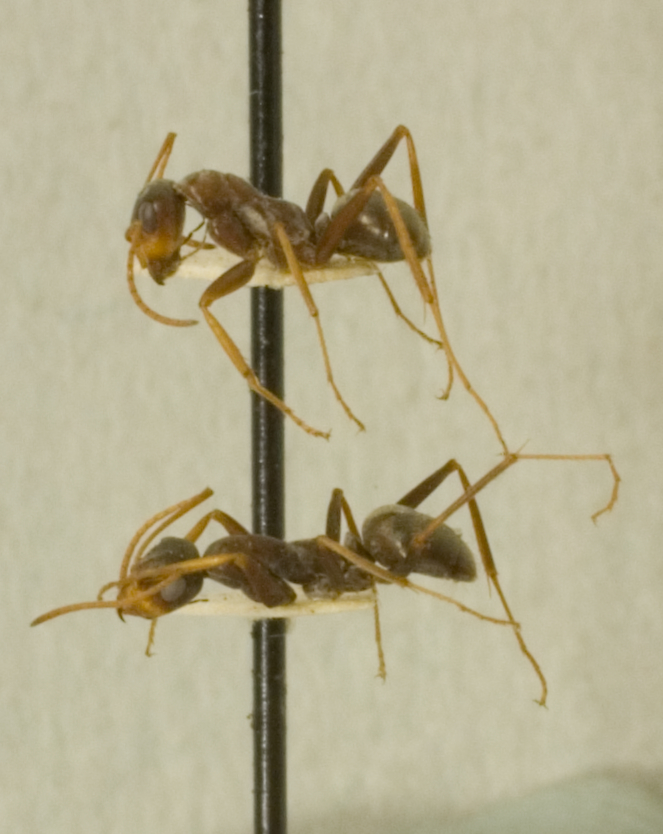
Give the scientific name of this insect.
Formica moki
